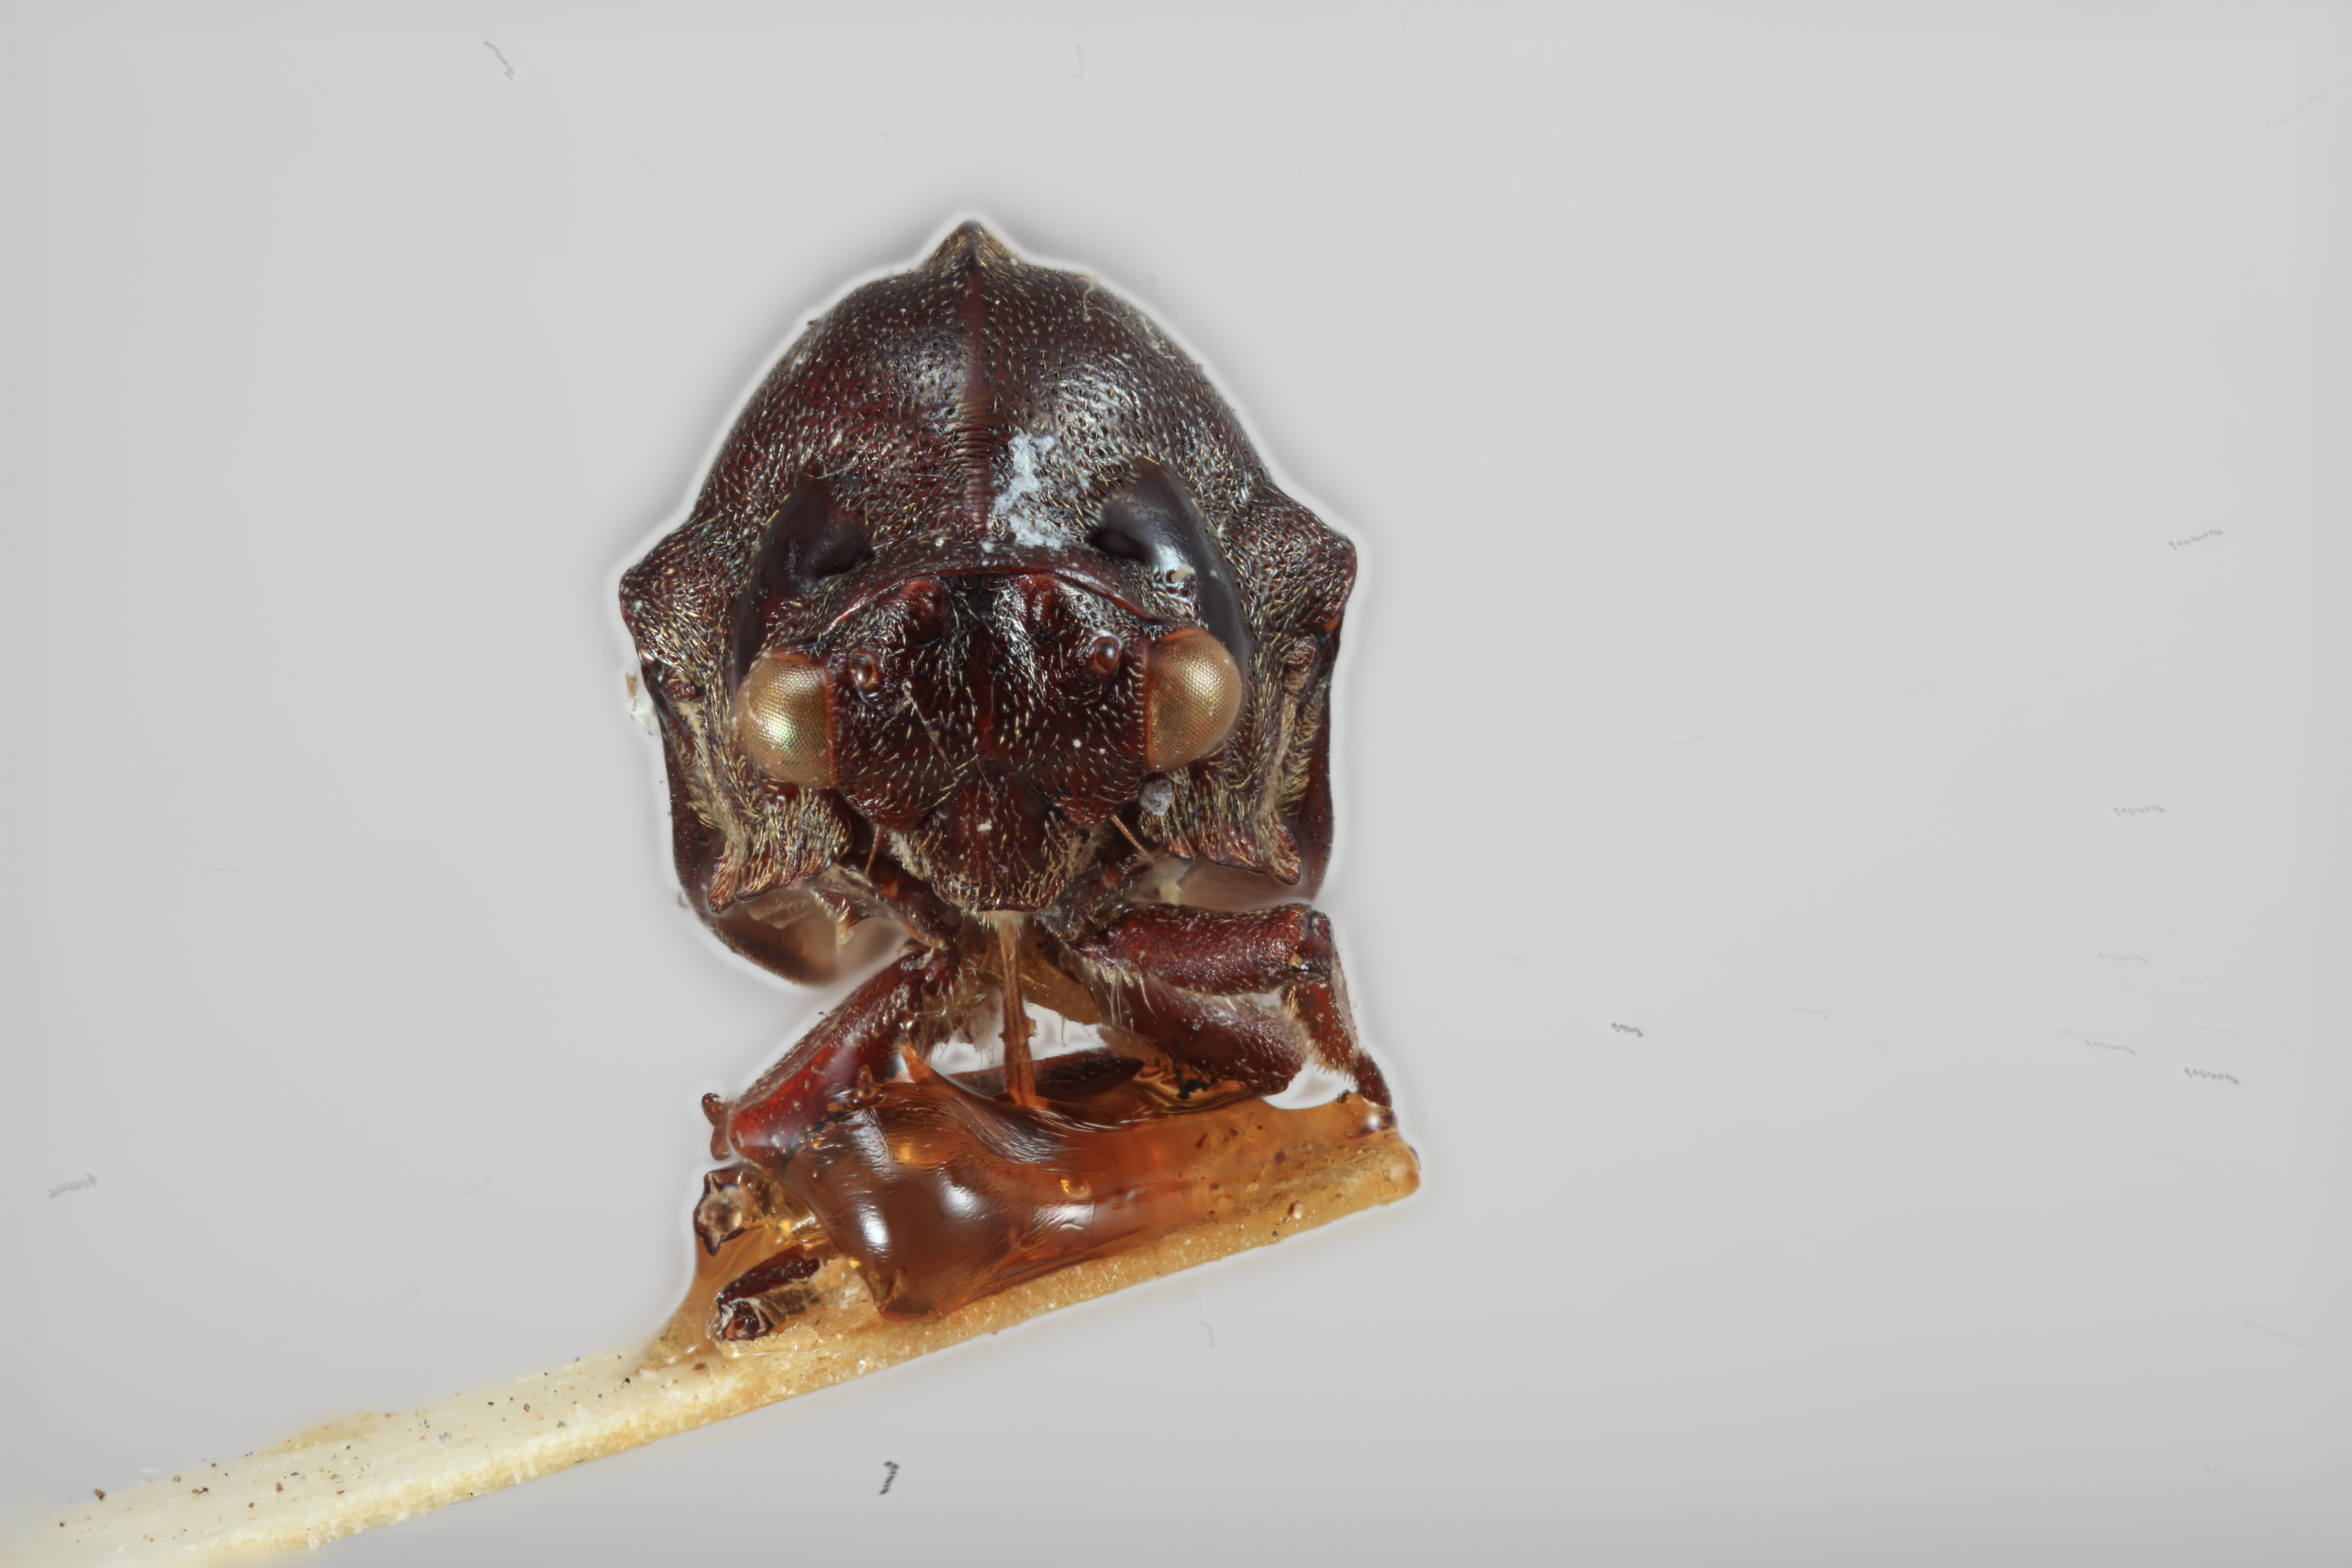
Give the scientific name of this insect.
Ebhul carinatus
